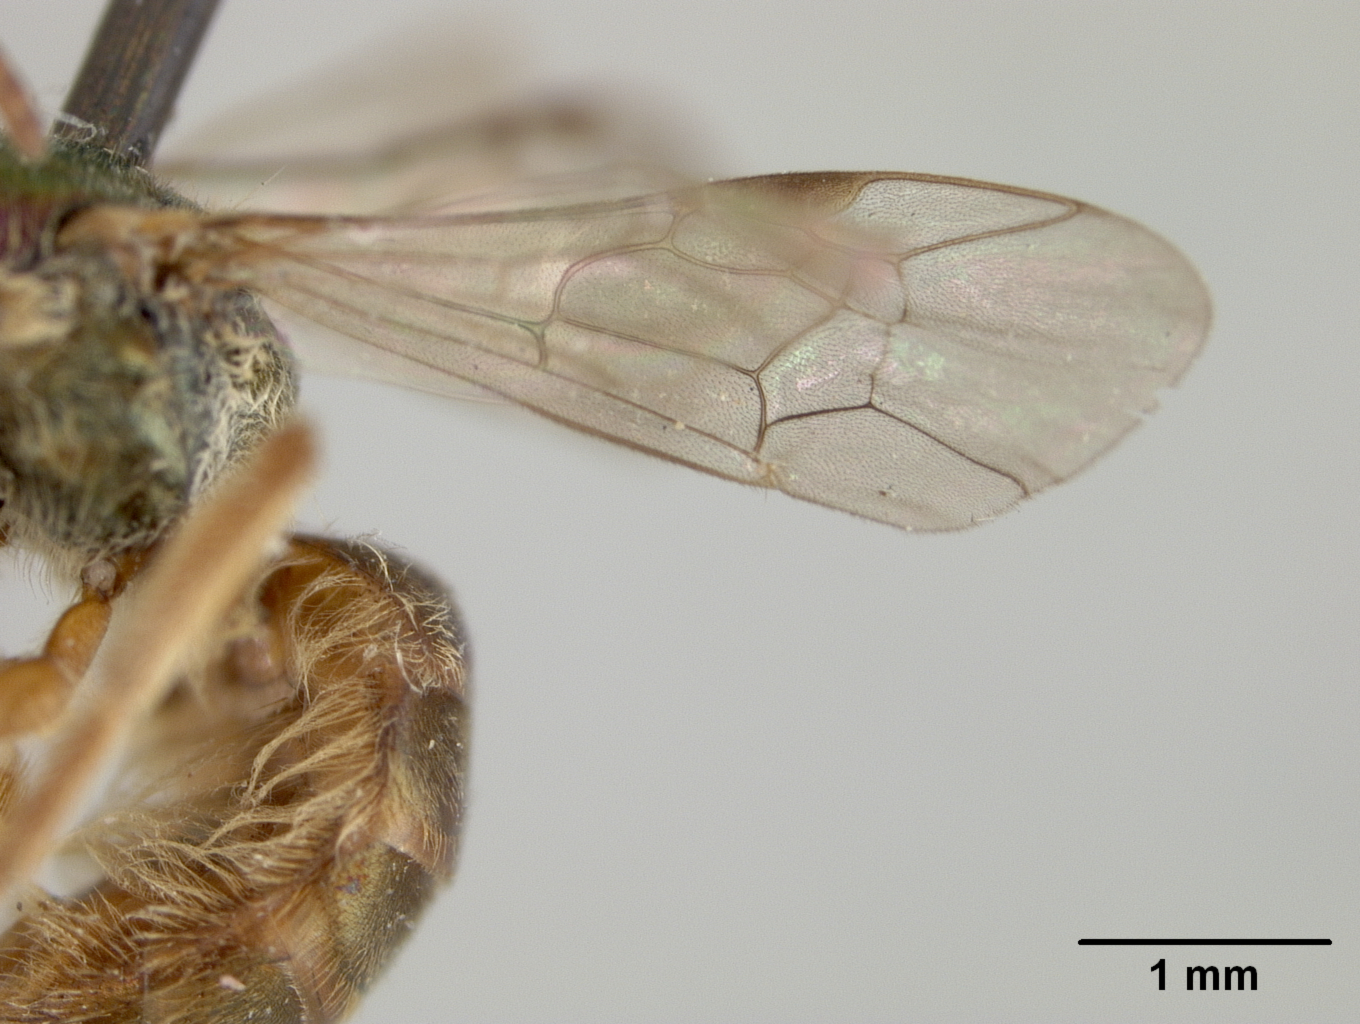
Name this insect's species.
Halictus auriger
